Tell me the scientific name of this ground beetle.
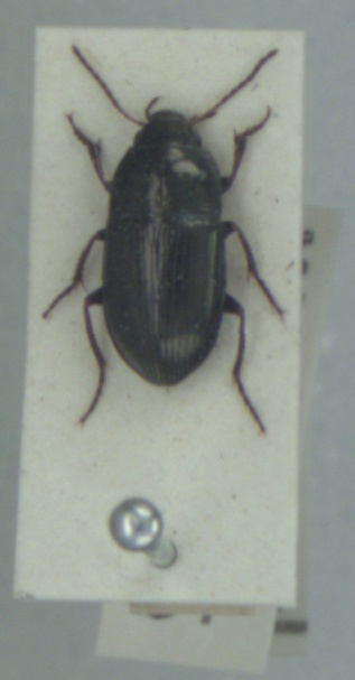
Amara convexior
